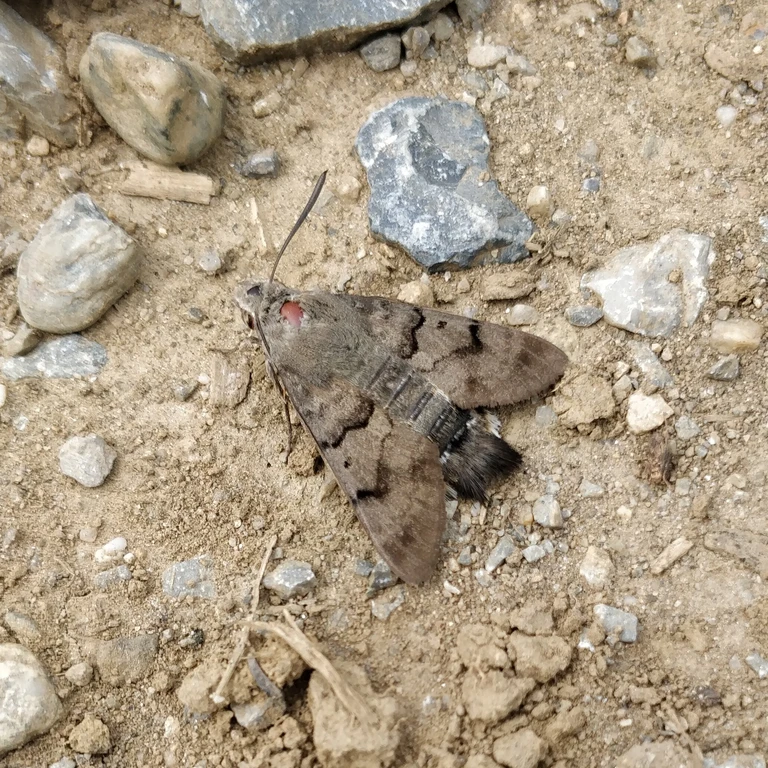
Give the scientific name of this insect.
Macroglossum stellatarum
